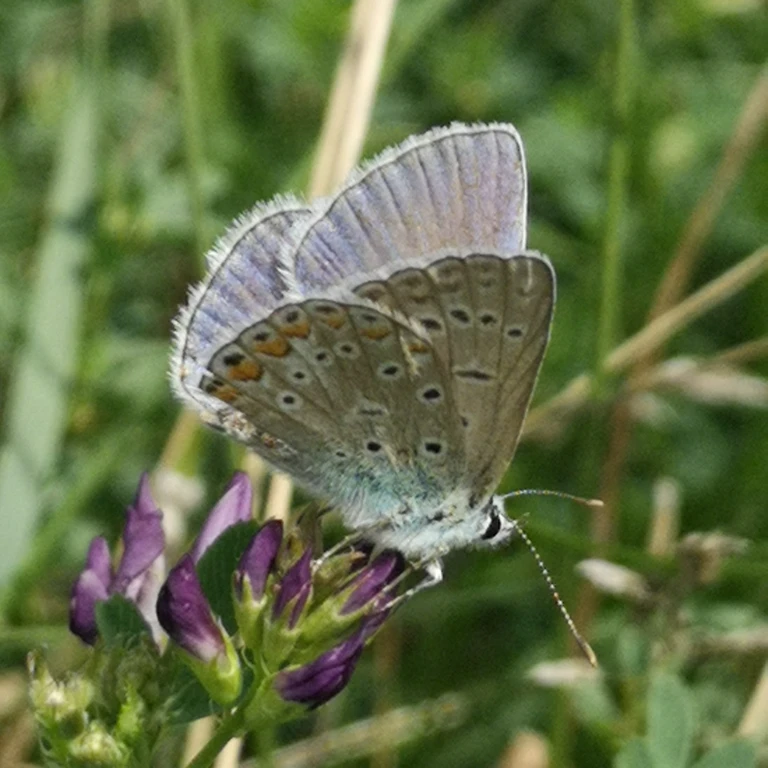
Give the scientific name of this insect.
Polyommatus icarus
